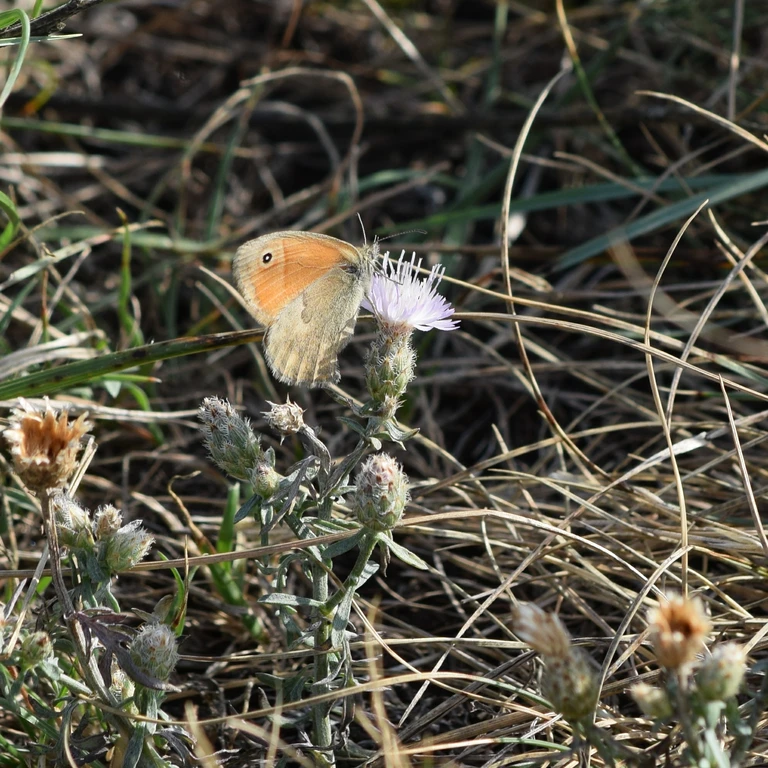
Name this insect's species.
Coenonympha pamphilus
